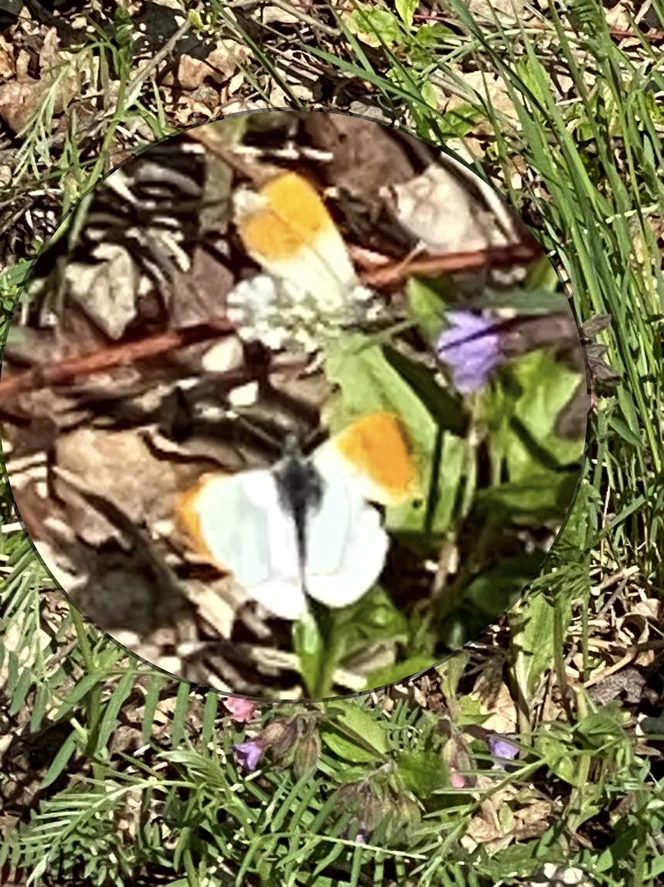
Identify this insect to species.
Anthocharis cardamines
